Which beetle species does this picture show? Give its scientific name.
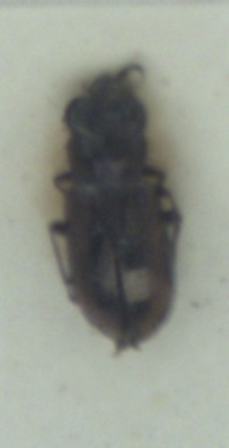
Notiophilus biguttatus
